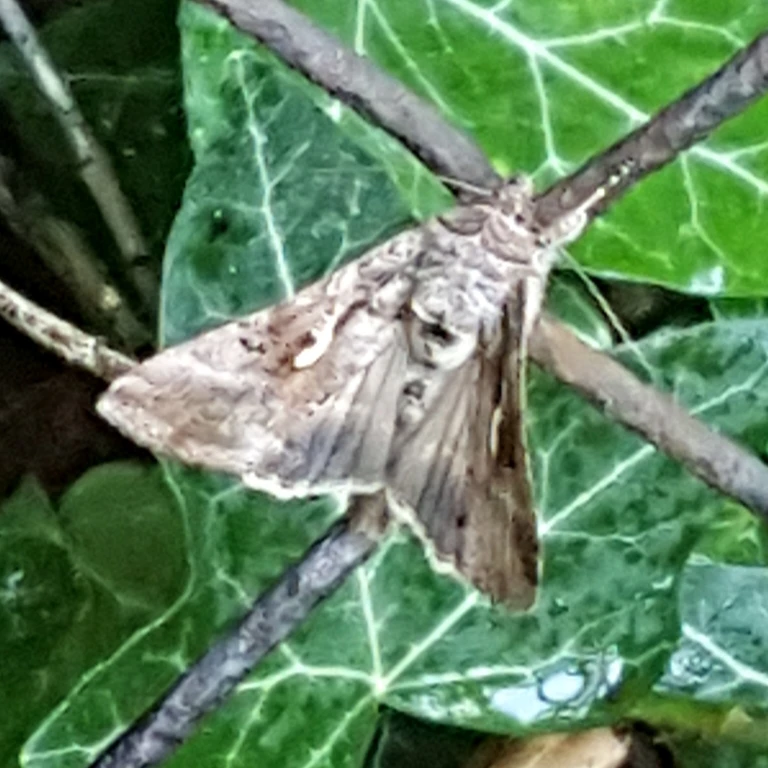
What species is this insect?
Autographa gamma
